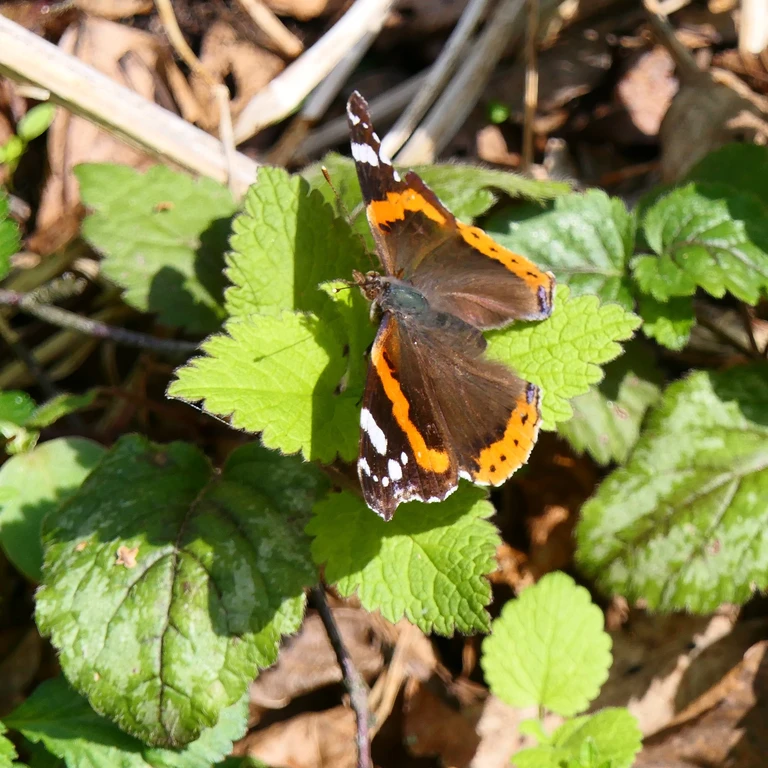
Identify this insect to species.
Vanessa atalanta
